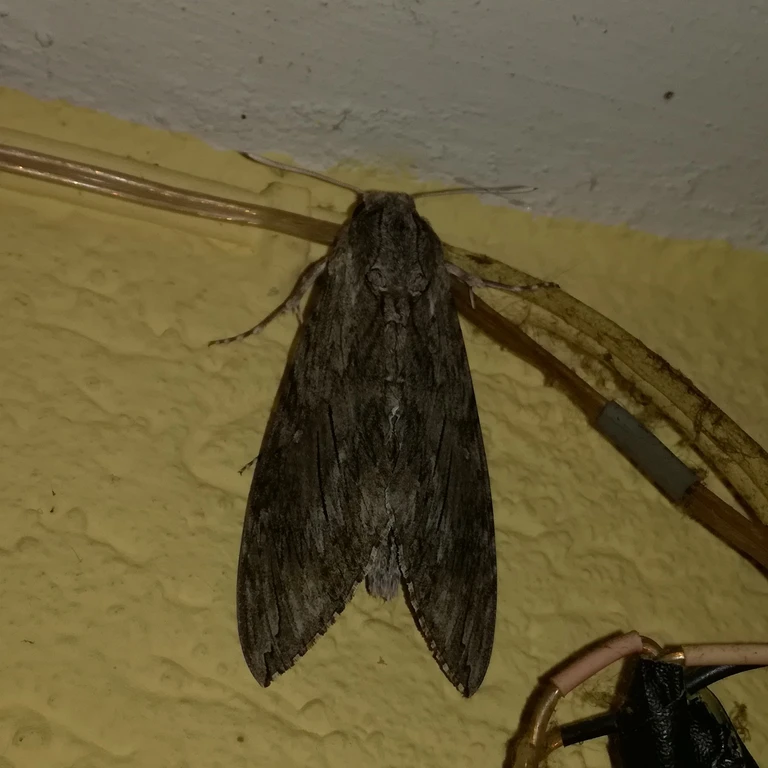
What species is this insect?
Agrius convolvuli
